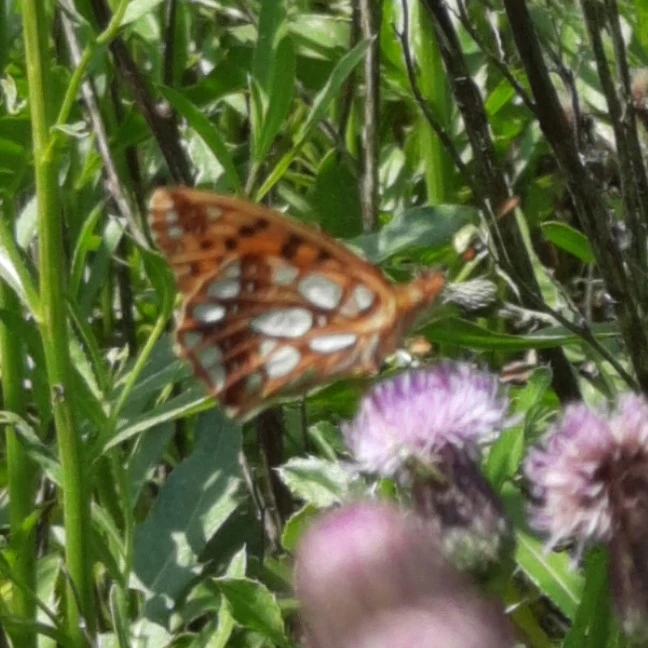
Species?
Issoria lathonia
